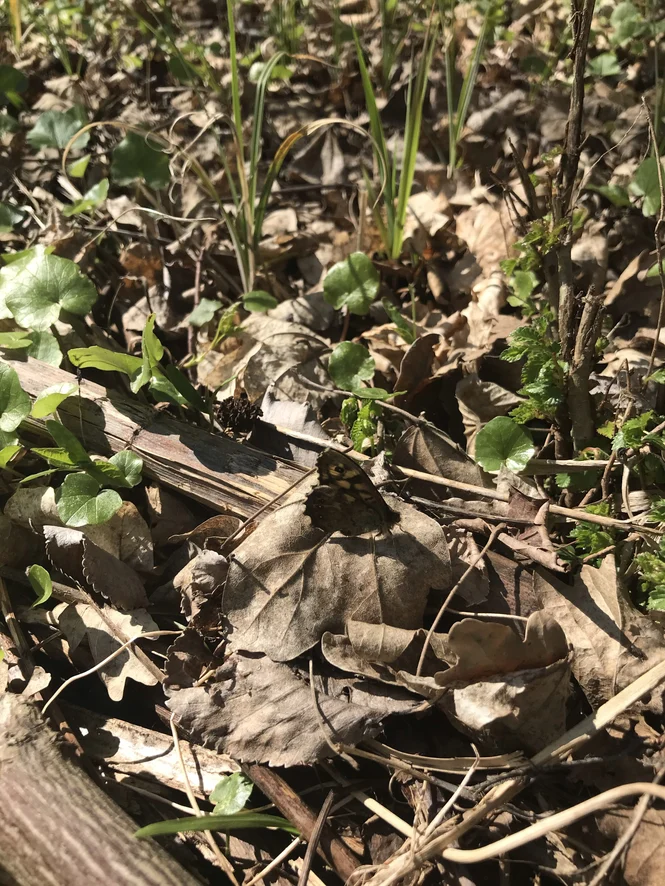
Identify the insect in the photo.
Pararge aegeria
